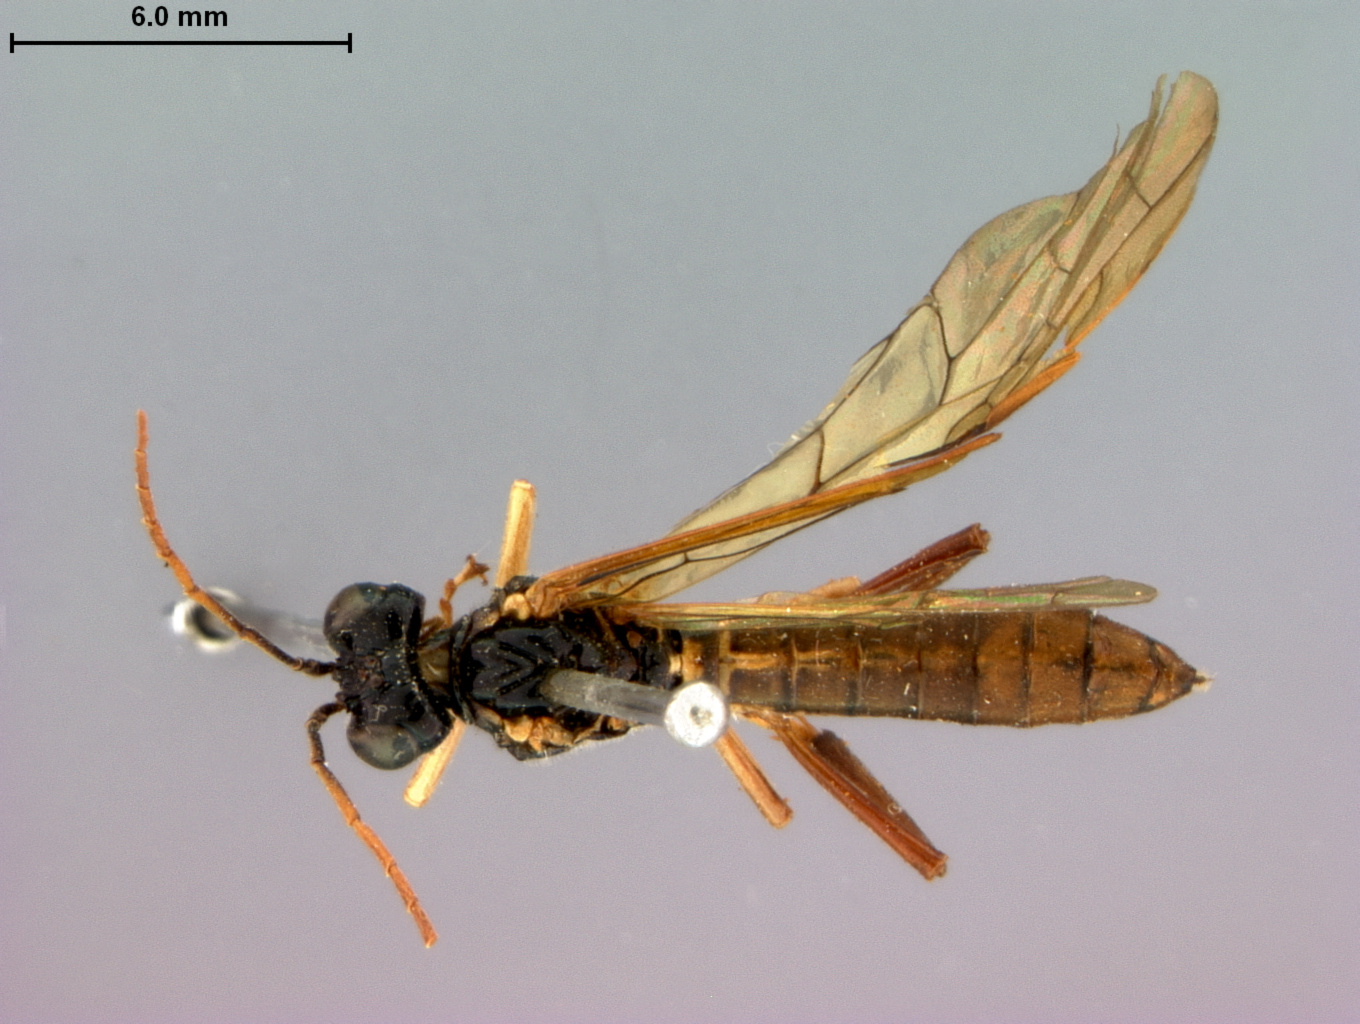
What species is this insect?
Jermakia dentisterna
